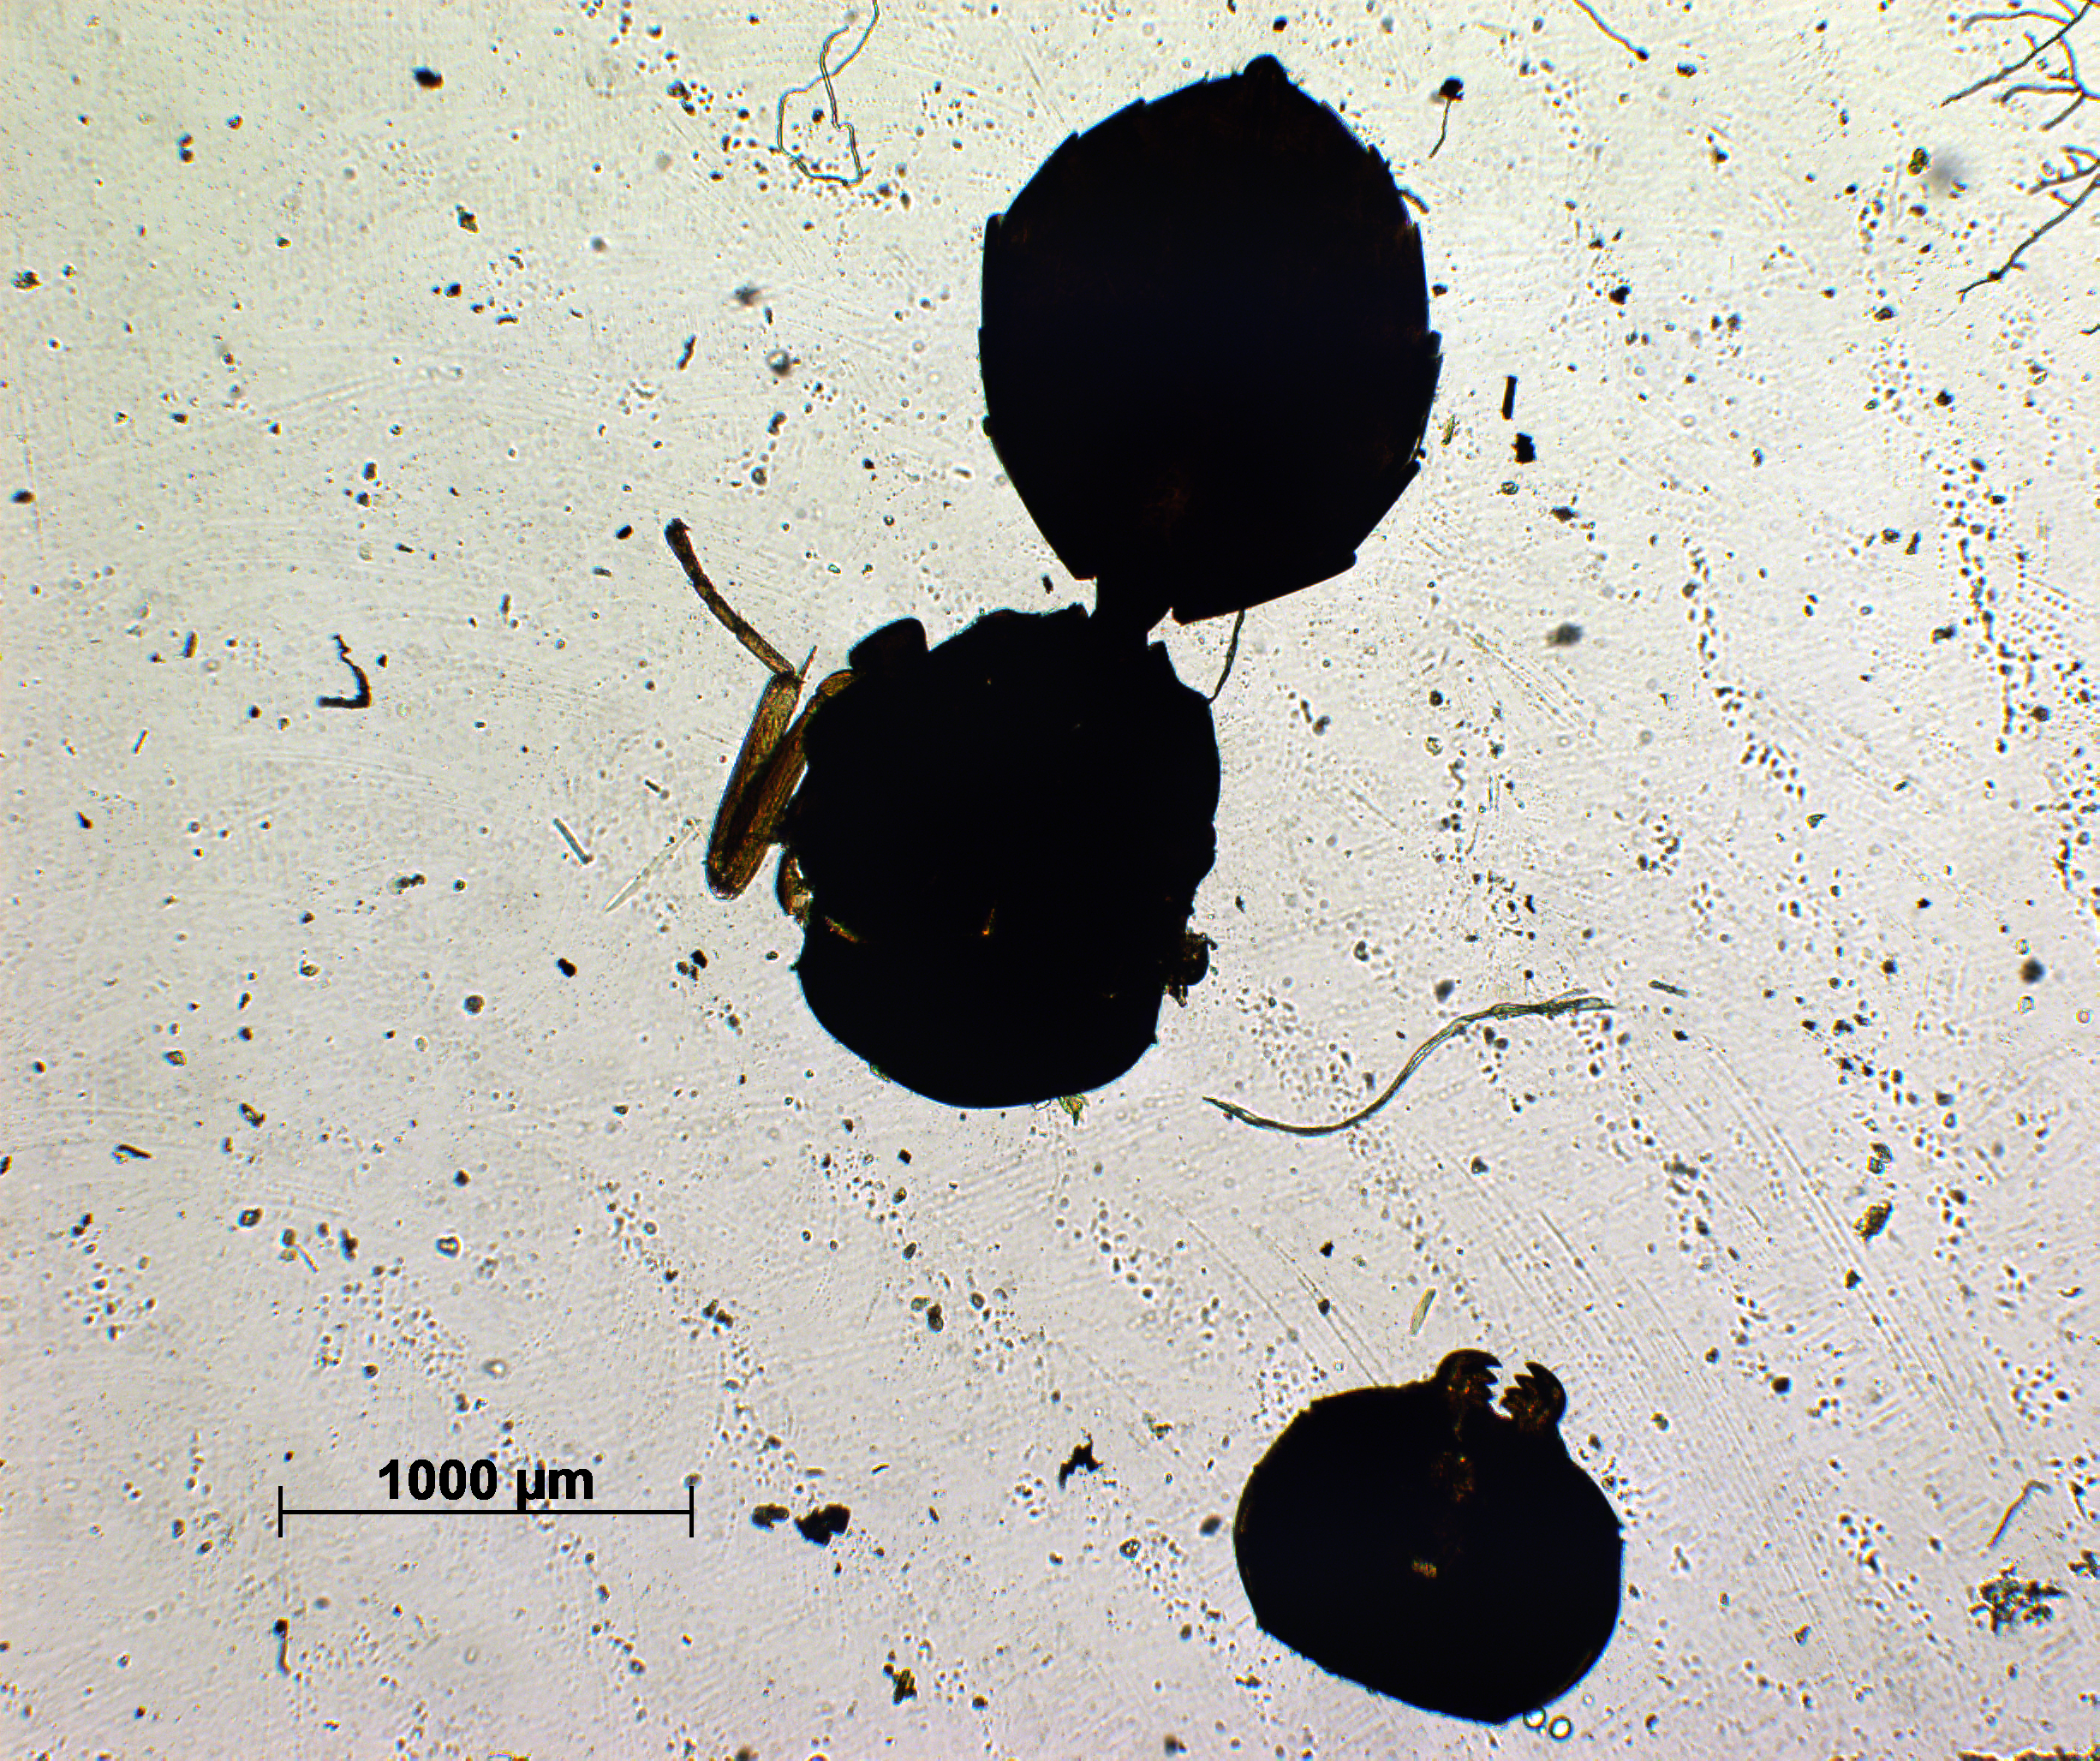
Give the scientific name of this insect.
Pachyneuron ahlaensis
